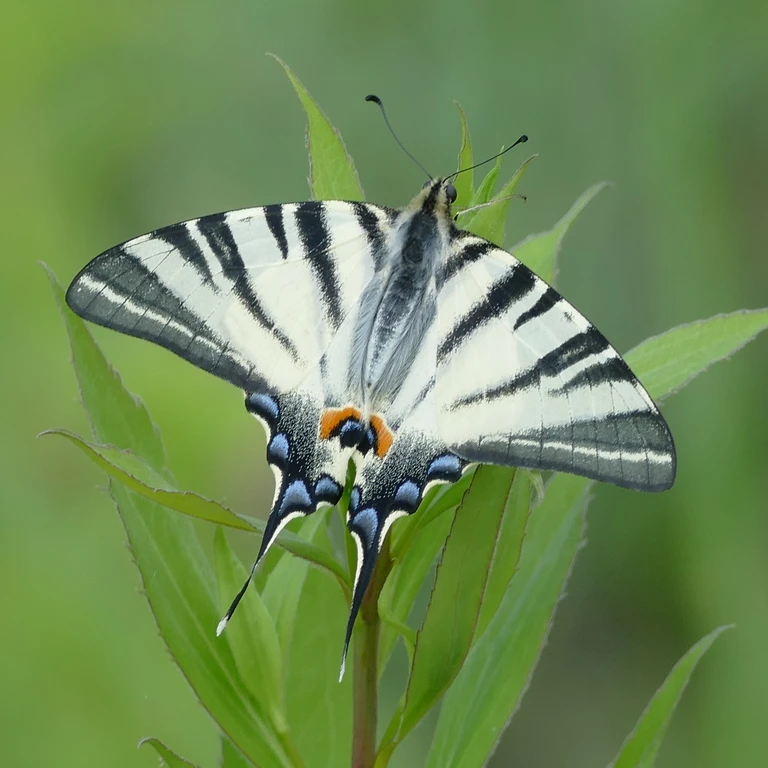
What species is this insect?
Iphiclides podalirius
